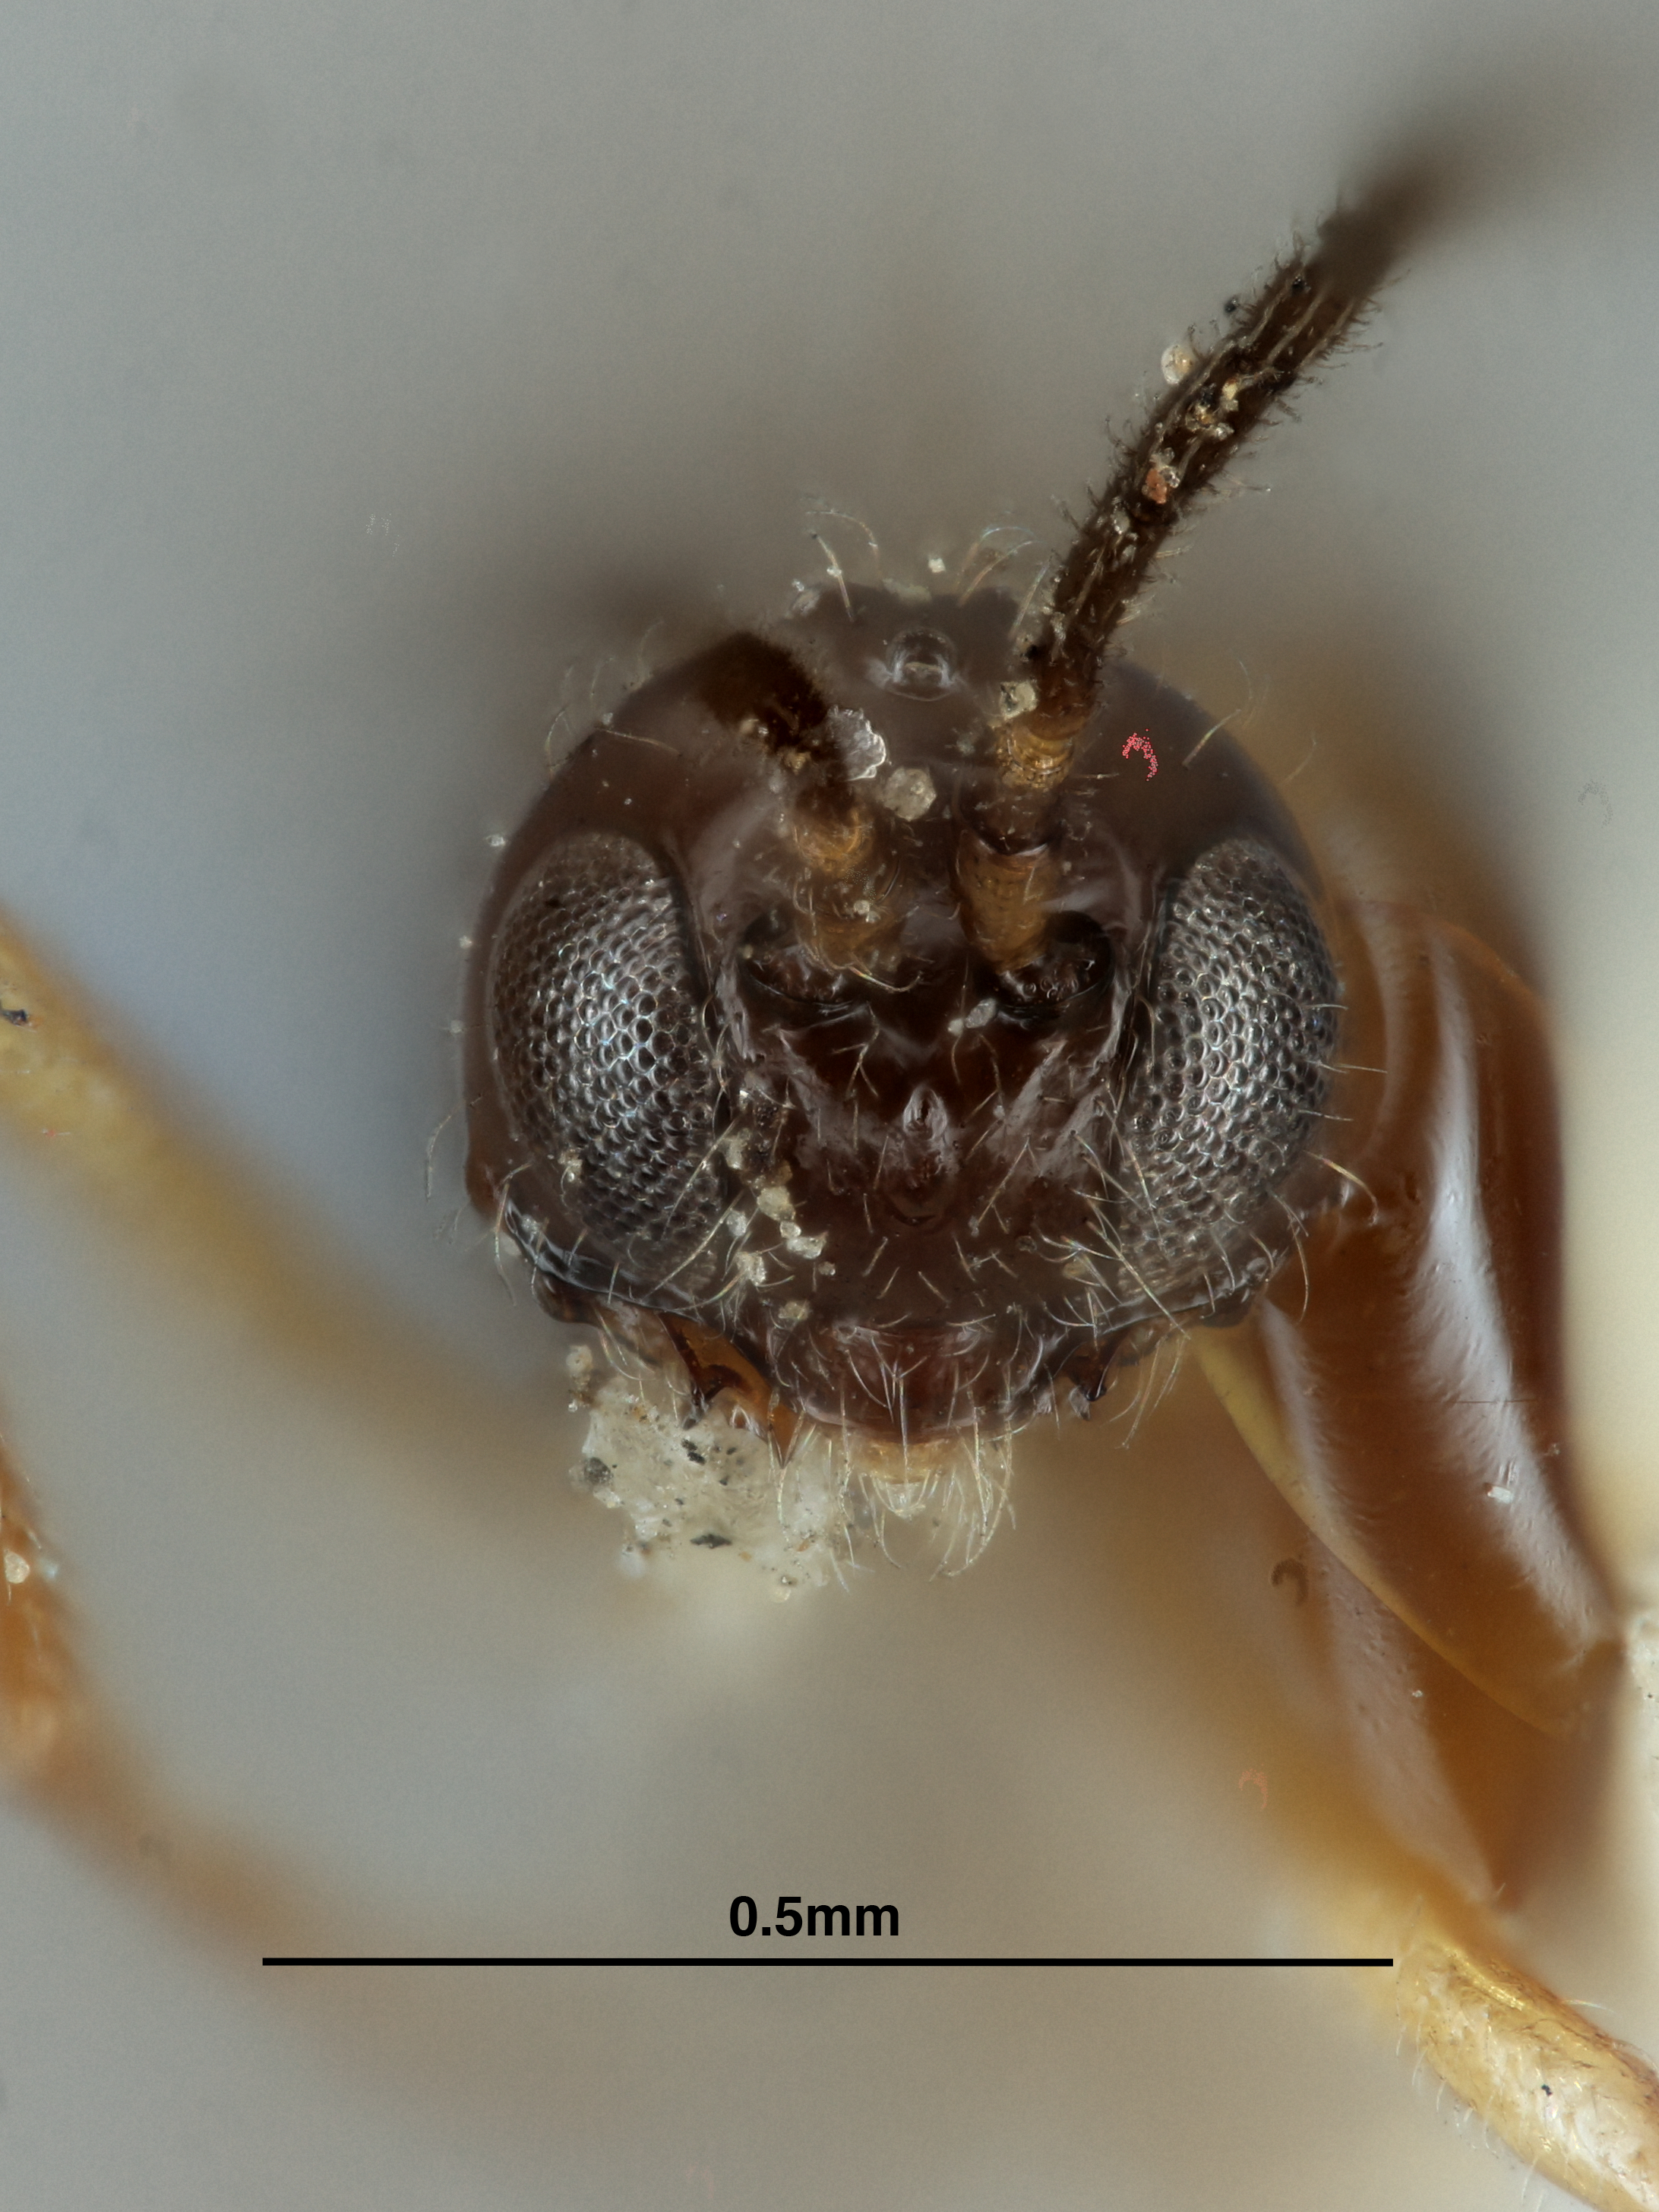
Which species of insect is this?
Brachystropha quadriceps
